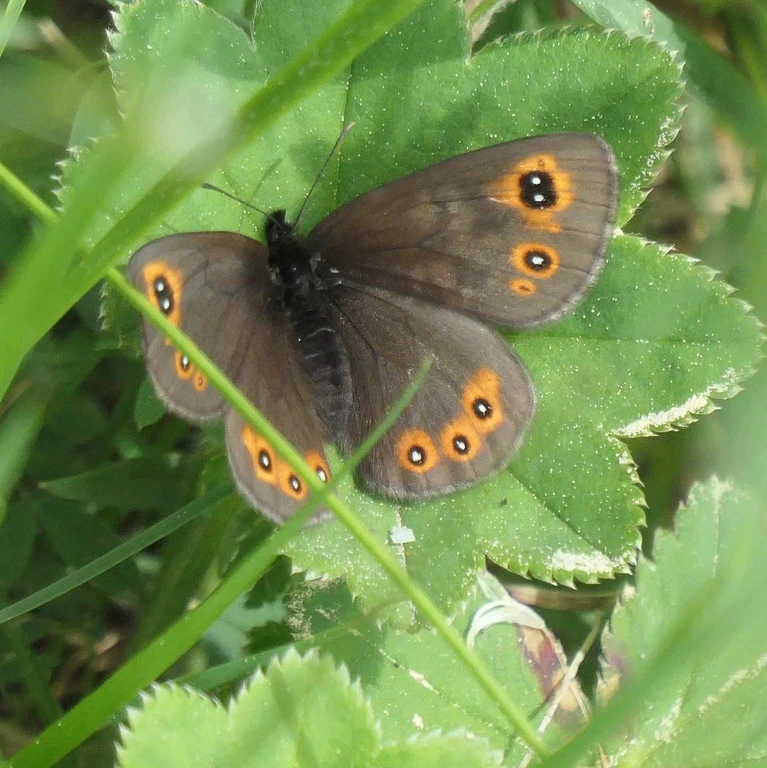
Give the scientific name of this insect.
Erebia medusa
